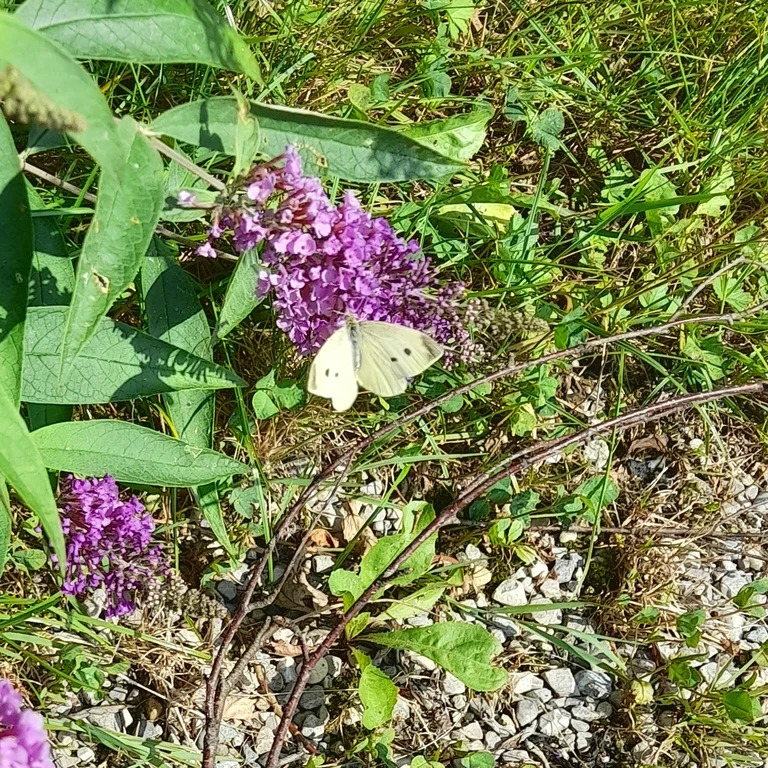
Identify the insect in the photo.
Pieris rapae
